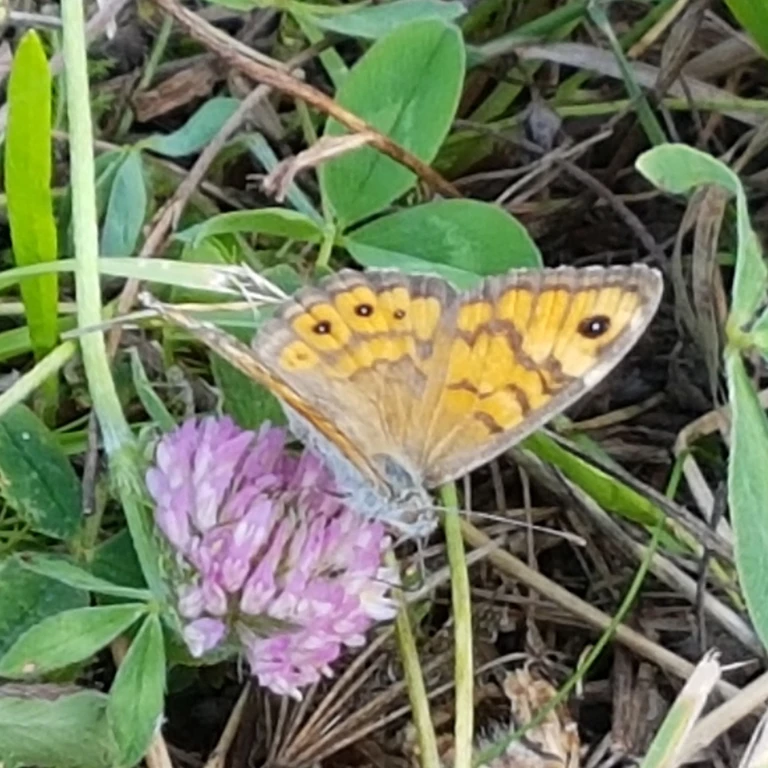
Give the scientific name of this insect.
Lasiommata megera (also Pararge megera)
